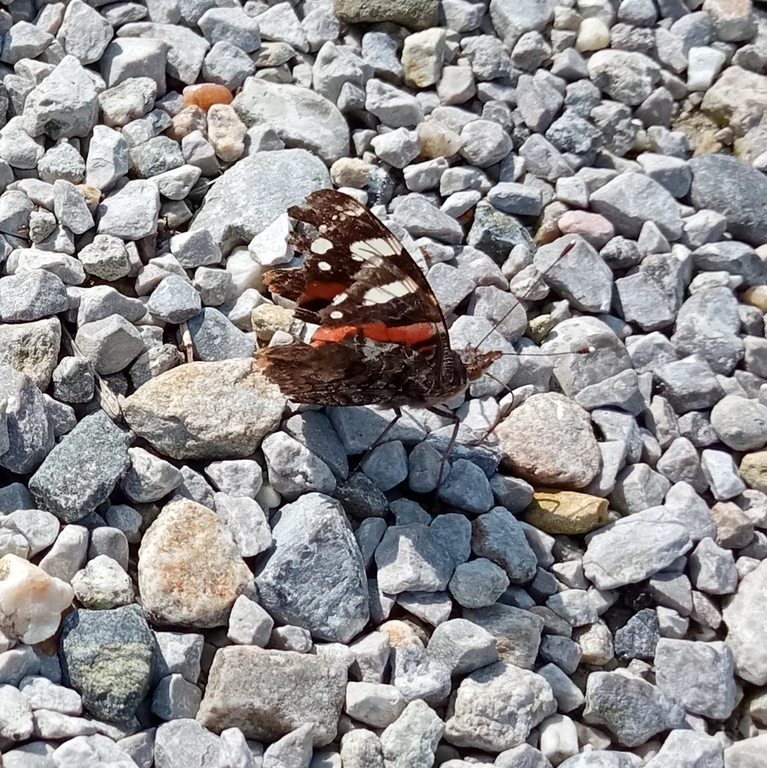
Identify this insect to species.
Vanessa atalanta
